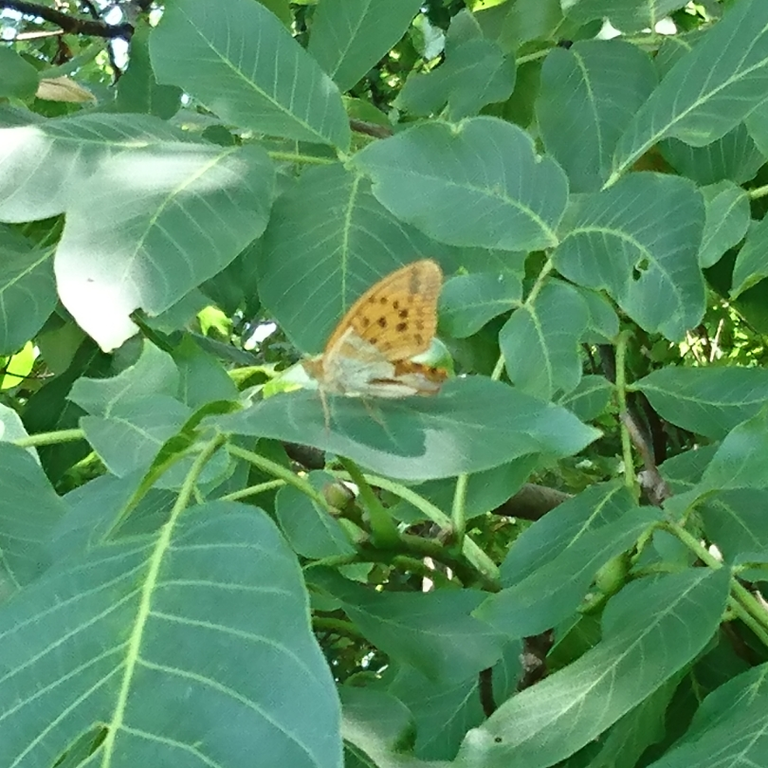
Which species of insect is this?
Argynnis paphia
